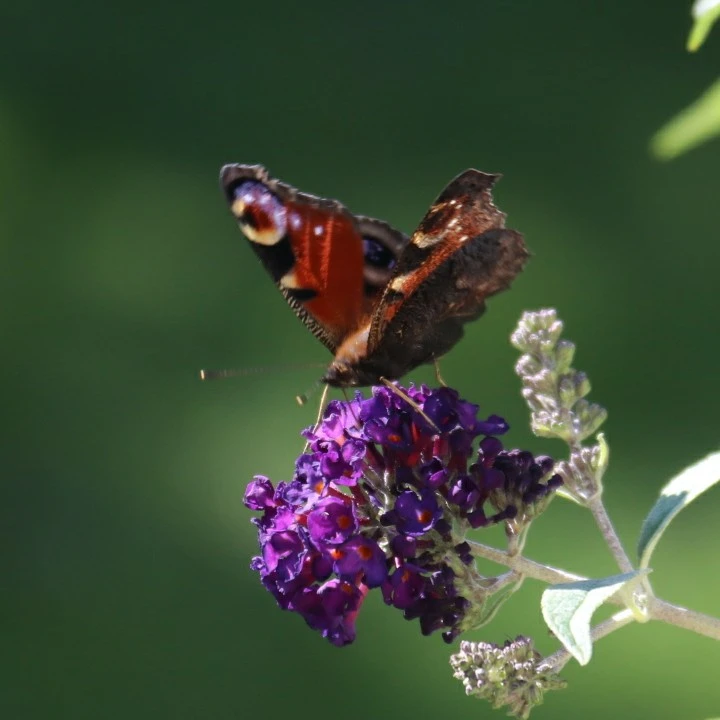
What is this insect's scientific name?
Aglais io
